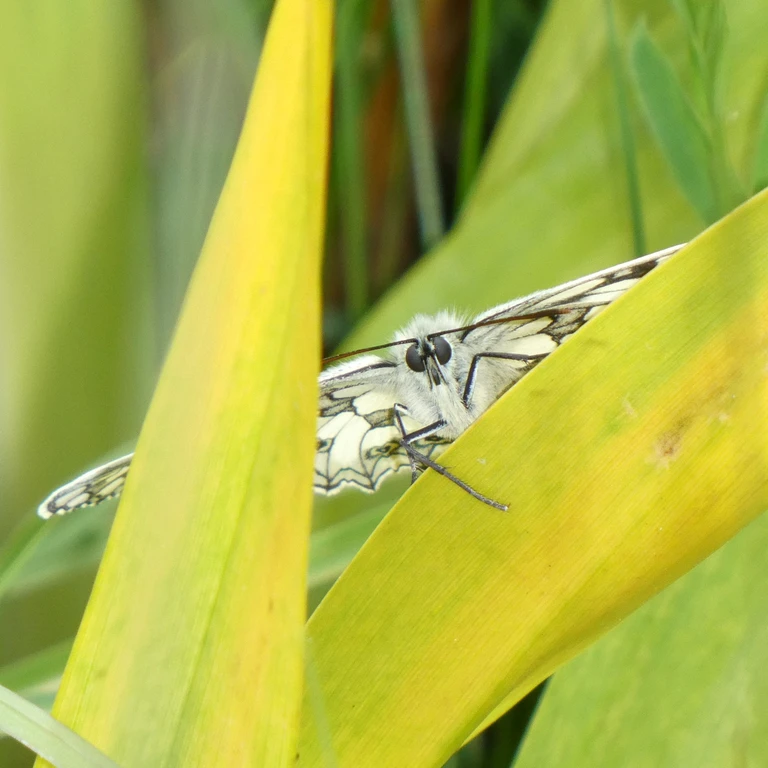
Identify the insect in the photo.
Melanargia galathea
